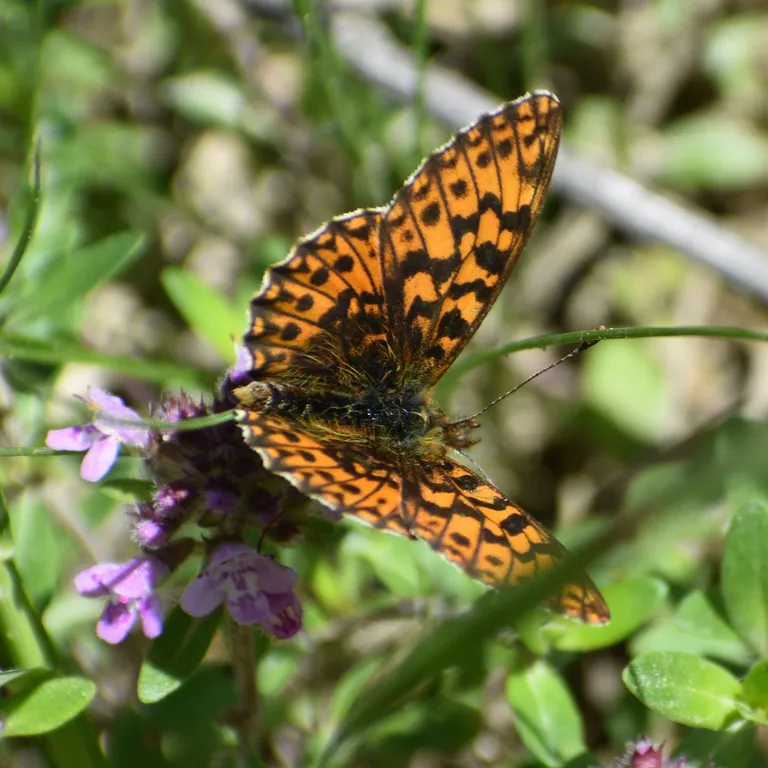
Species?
Boloria dia
